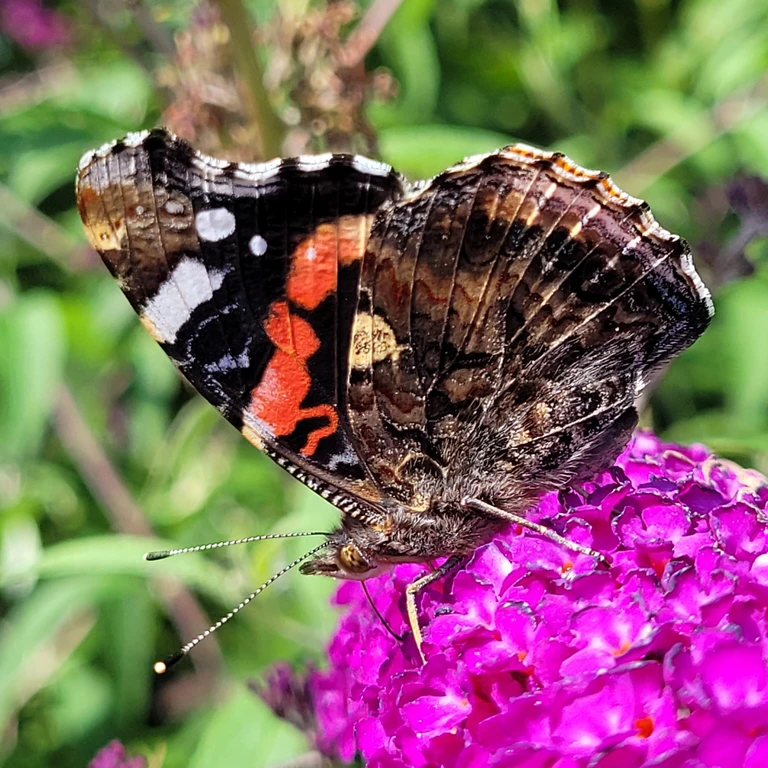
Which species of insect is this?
Vanessa atalanta
